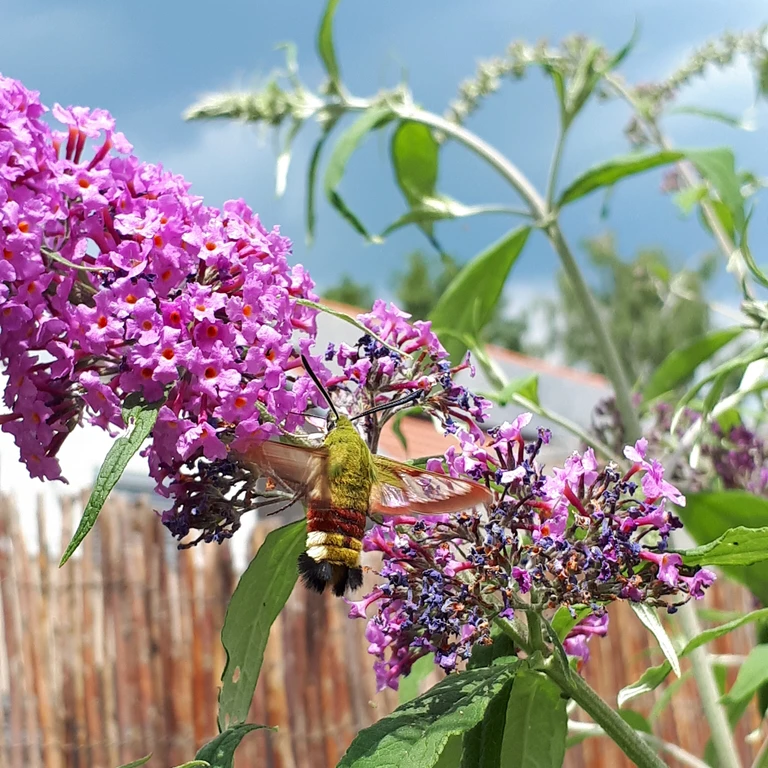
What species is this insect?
Hemaris fuciformis
